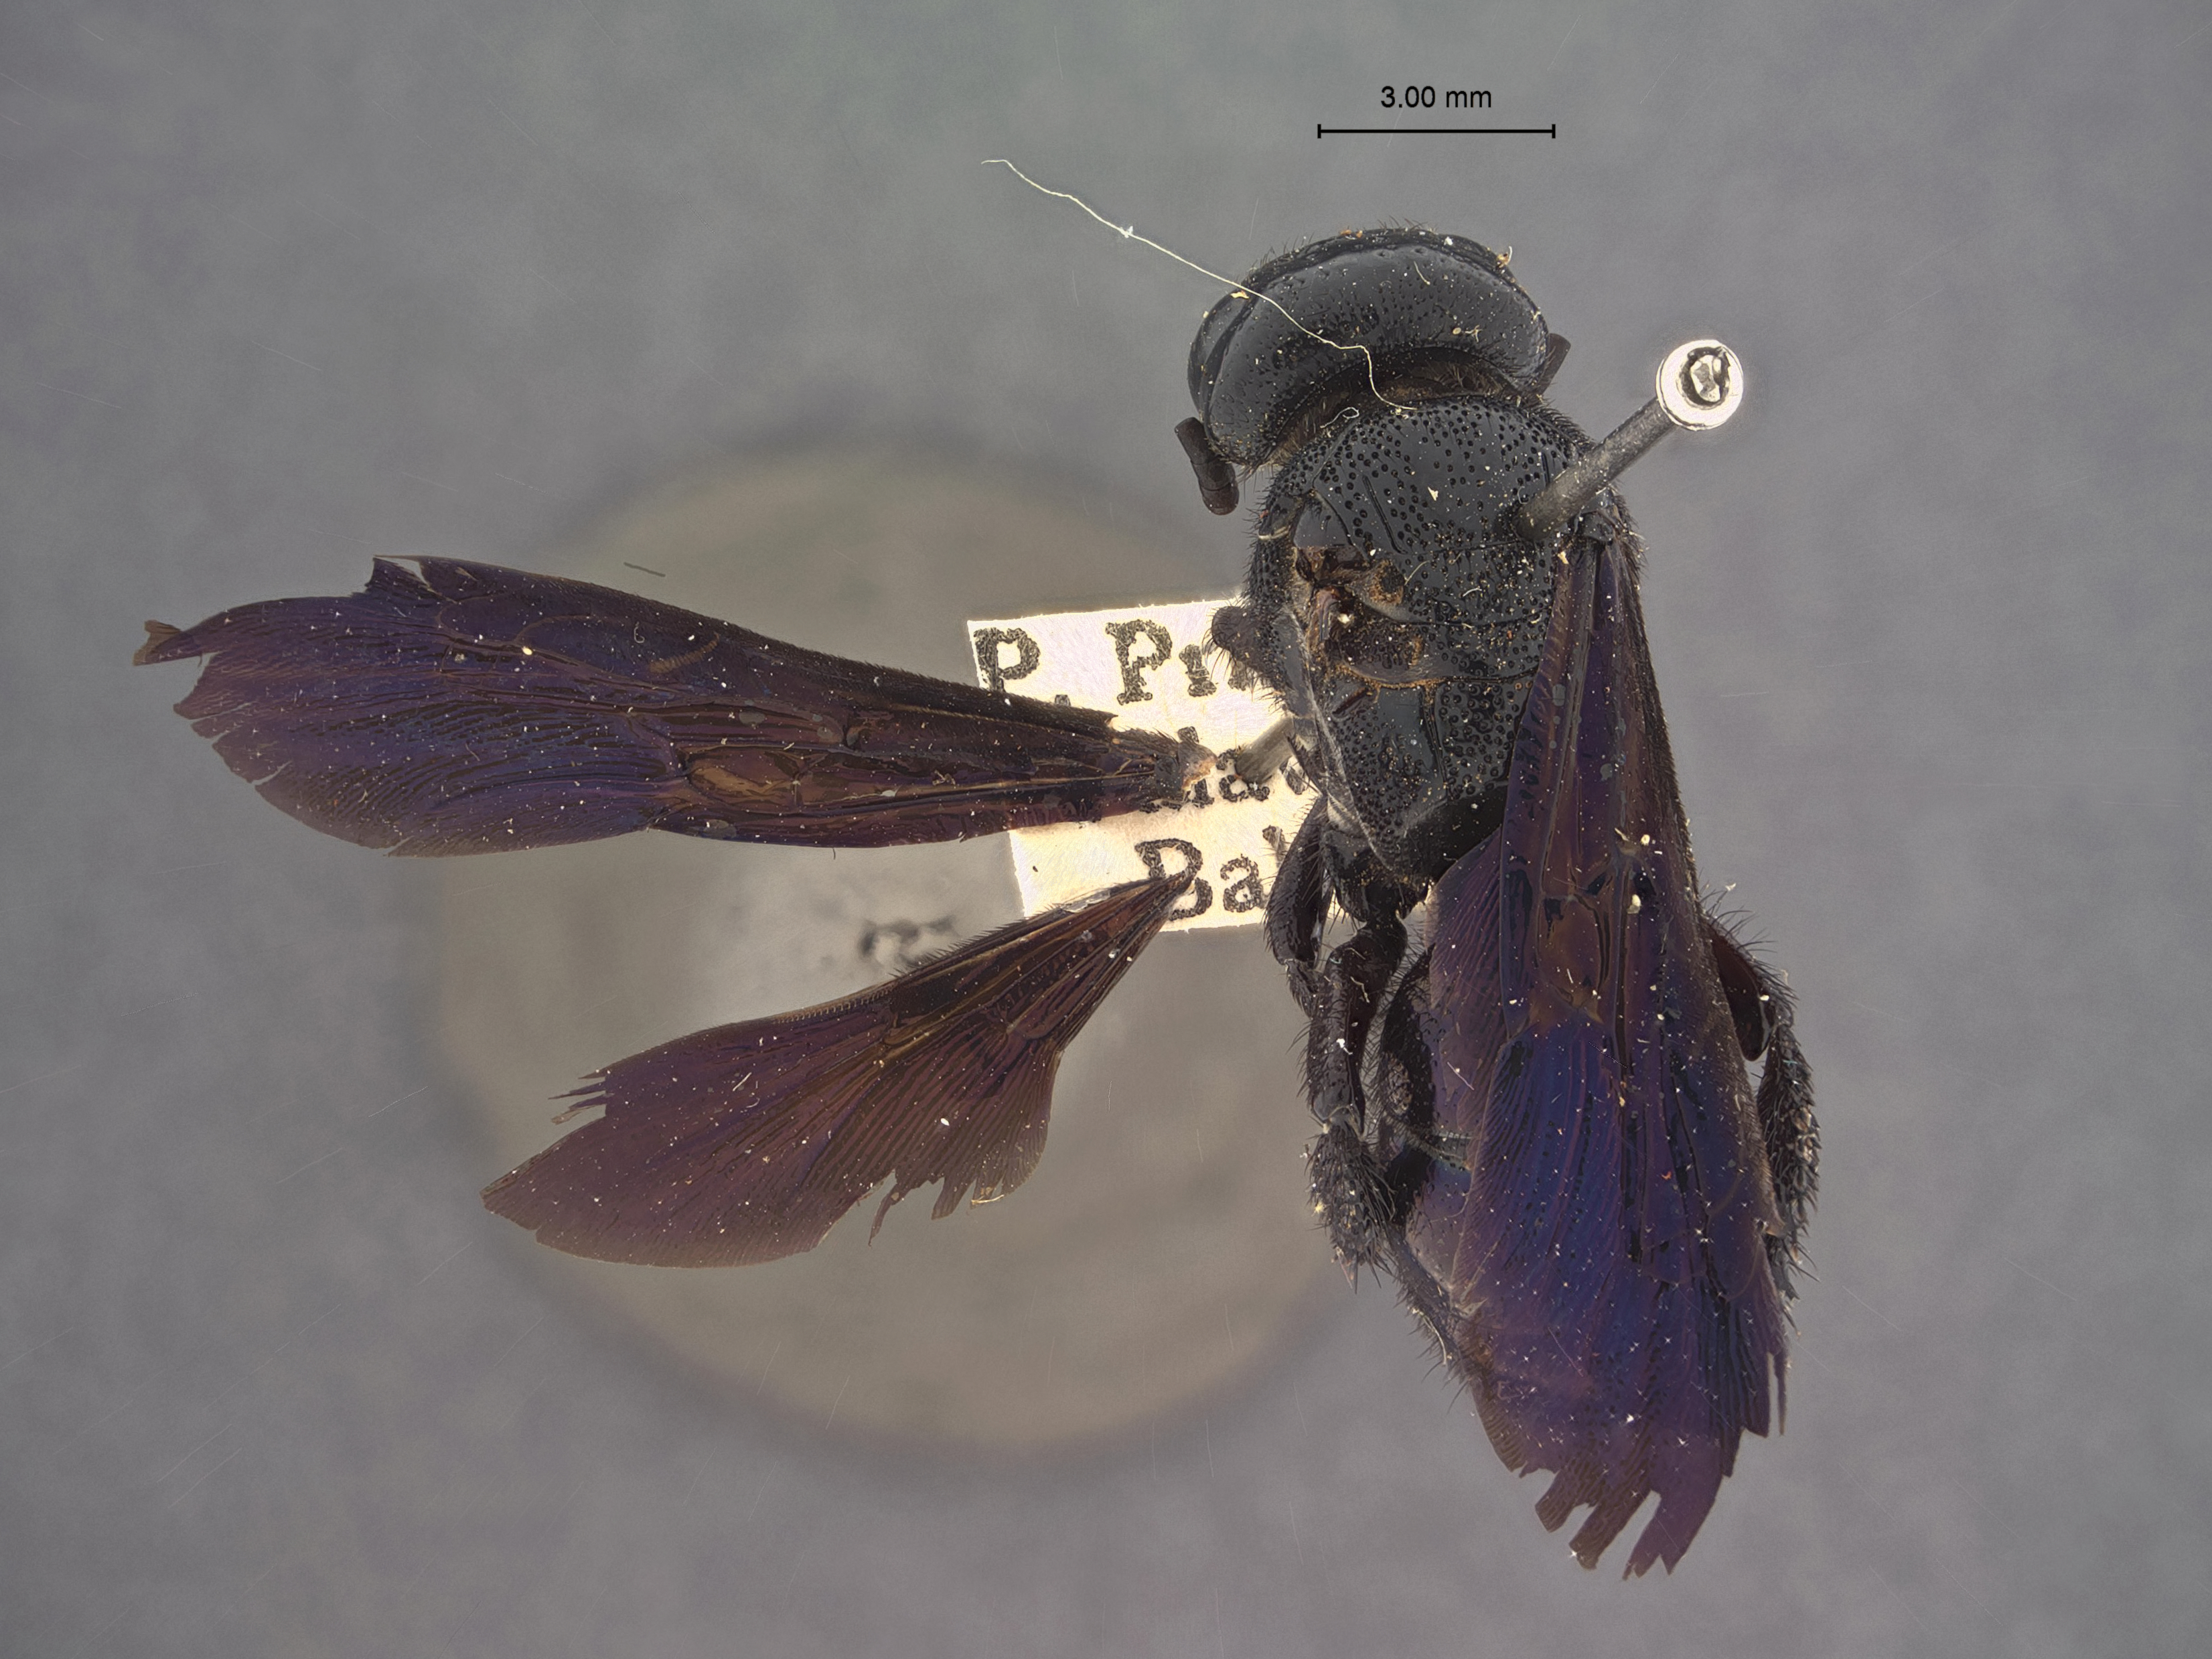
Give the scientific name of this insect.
Triscolia bella
